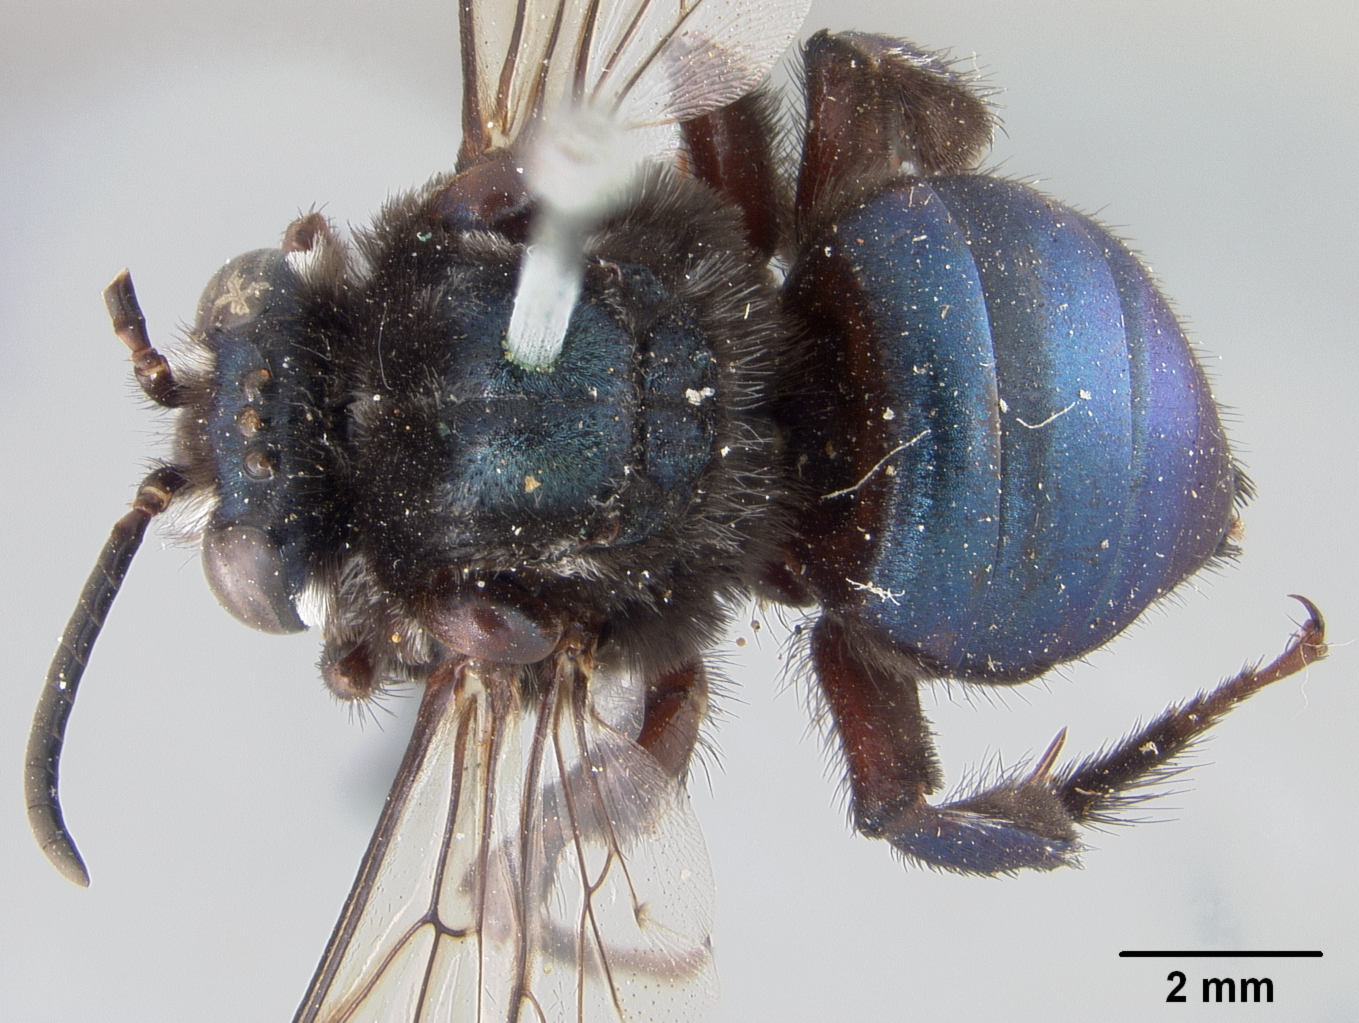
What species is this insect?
Melissa imperialis
